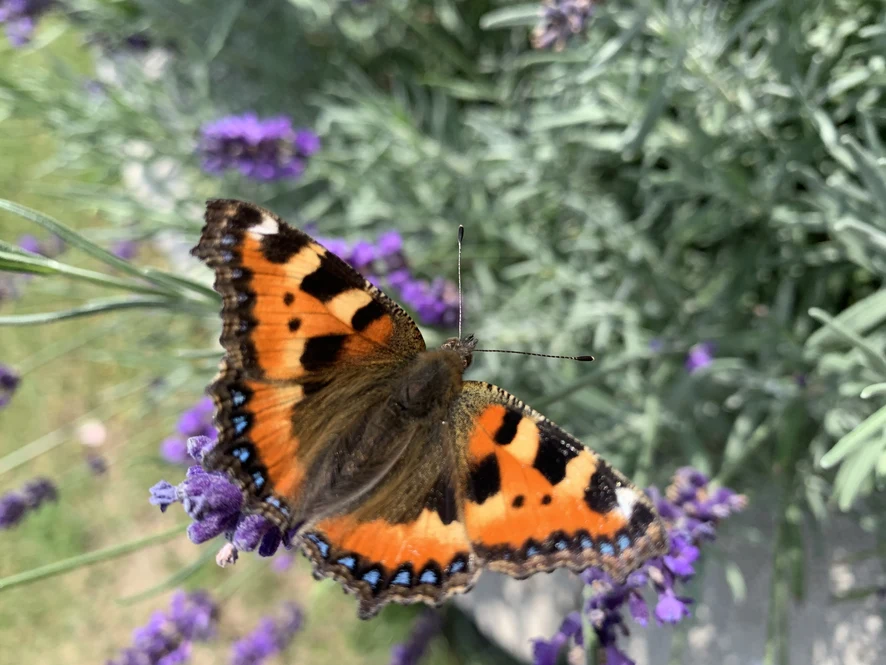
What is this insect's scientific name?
Aglais urticae
